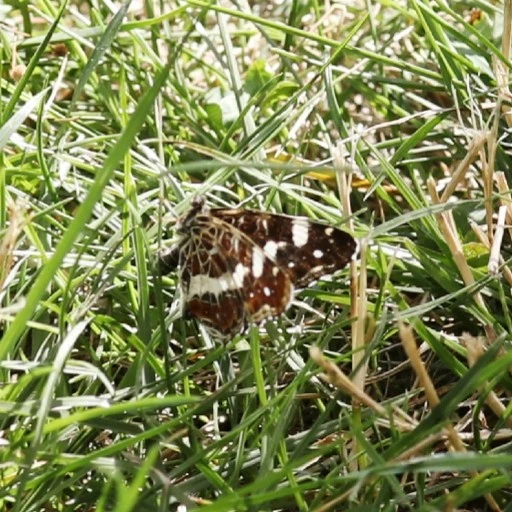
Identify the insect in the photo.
Araschnia levana
